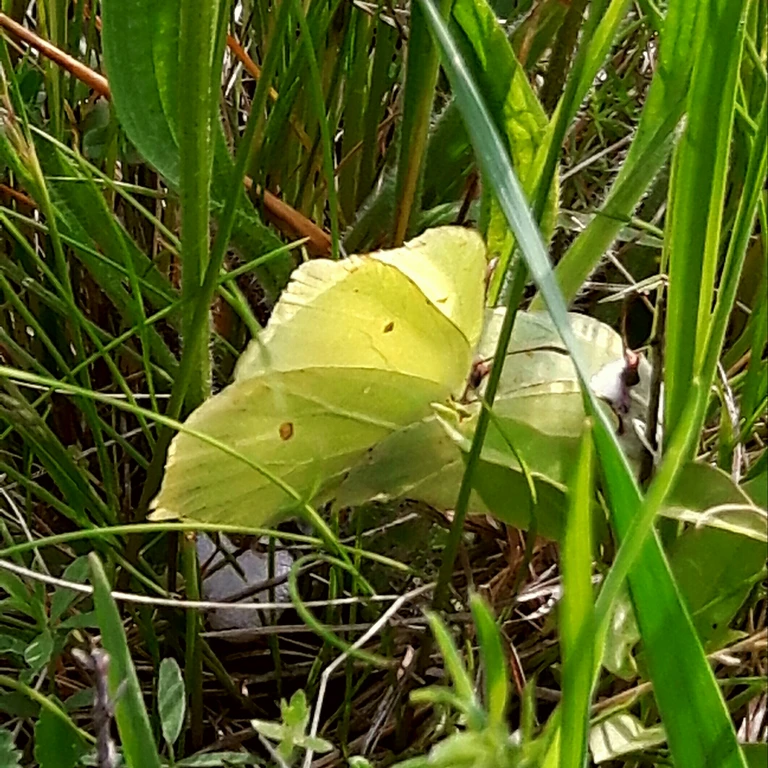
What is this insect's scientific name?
Gonepteryx rhamni
